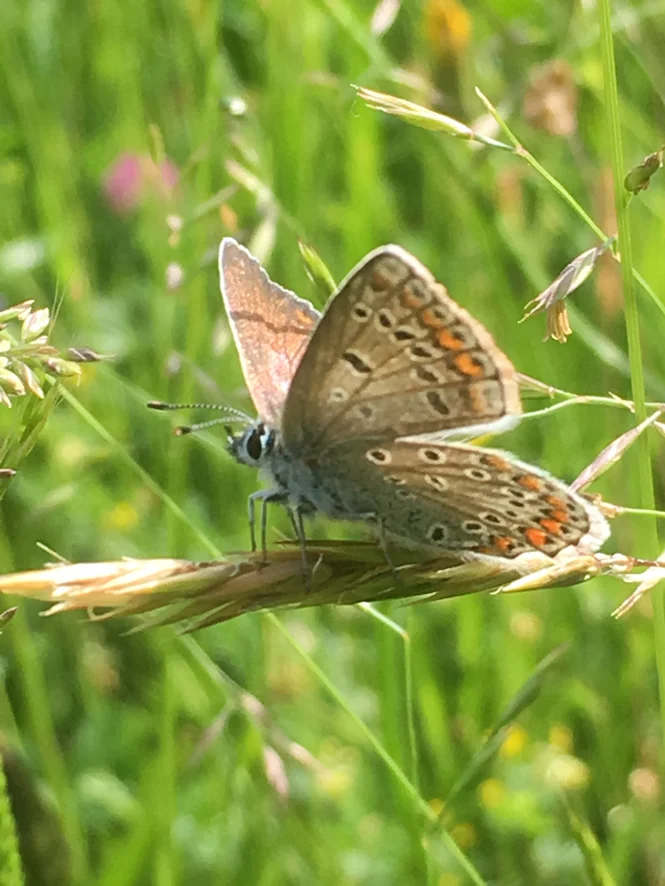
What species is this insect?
Polyommatus icarus
